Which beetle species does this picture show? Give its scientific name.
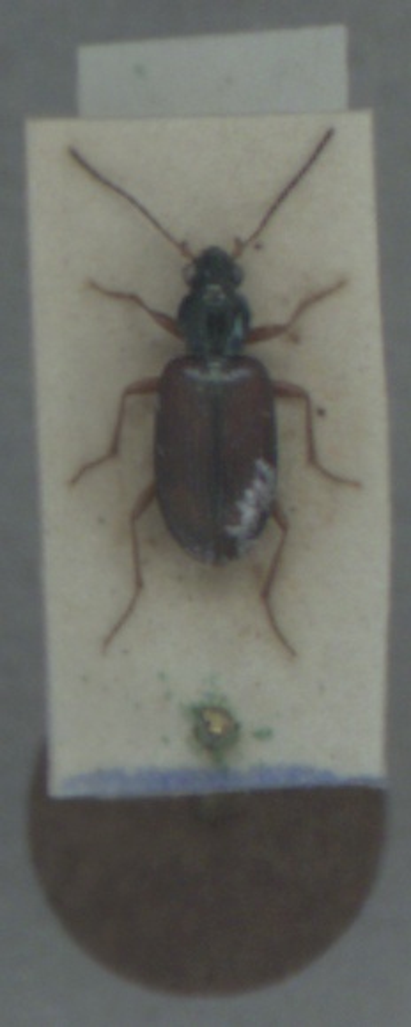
Bembidion testaceum
